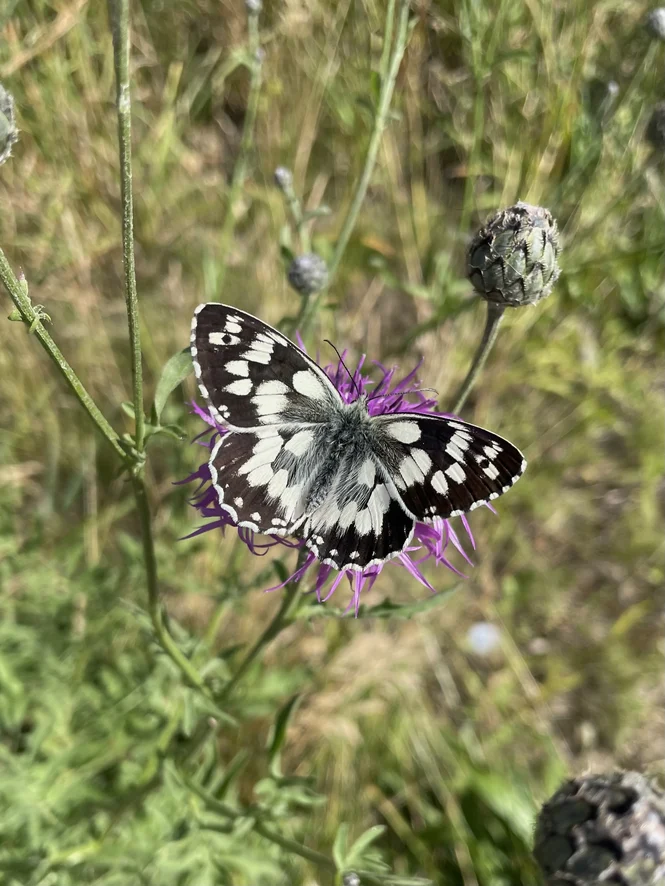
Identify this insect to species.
Melanargia galathea
